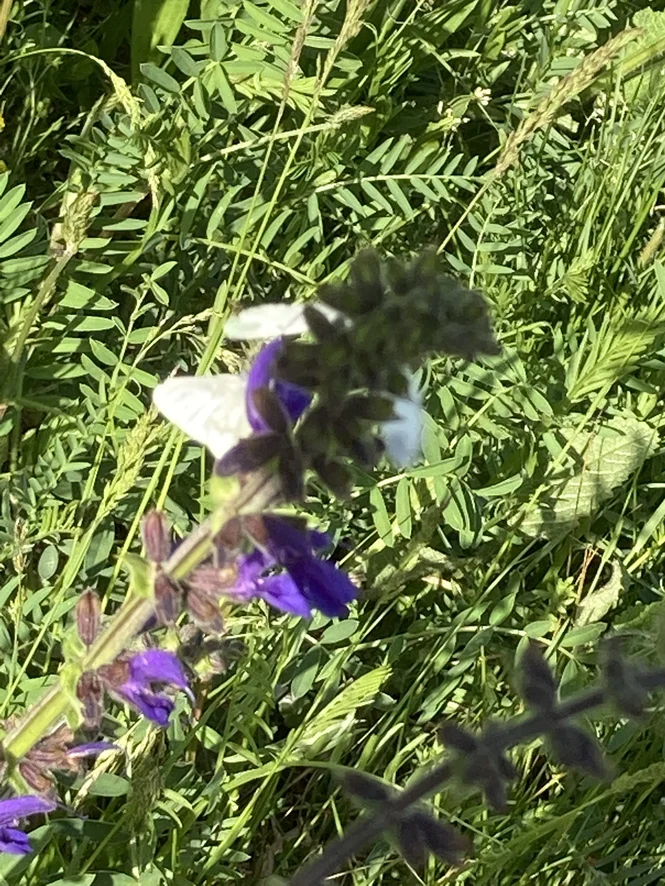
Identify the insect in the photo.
Leptidea sinapis/juvernica
